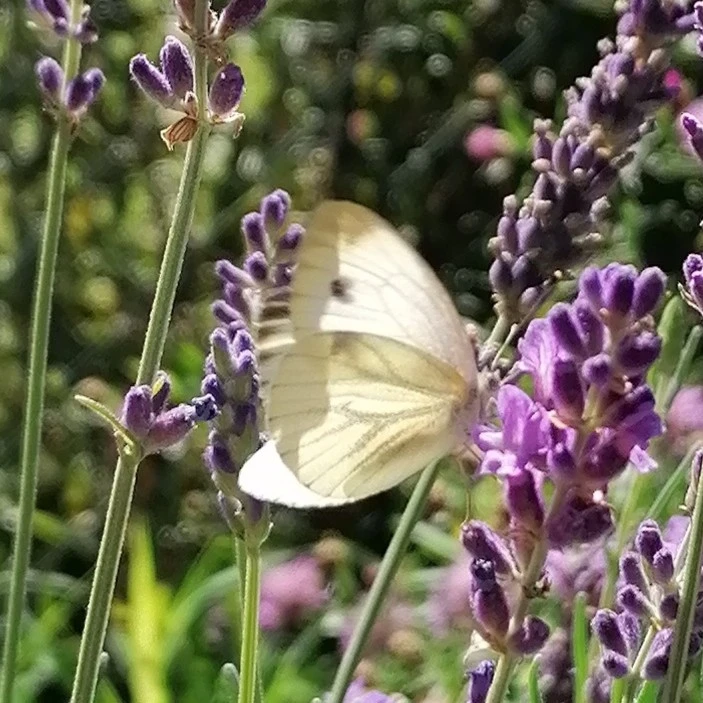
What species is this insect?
Pieris napi
